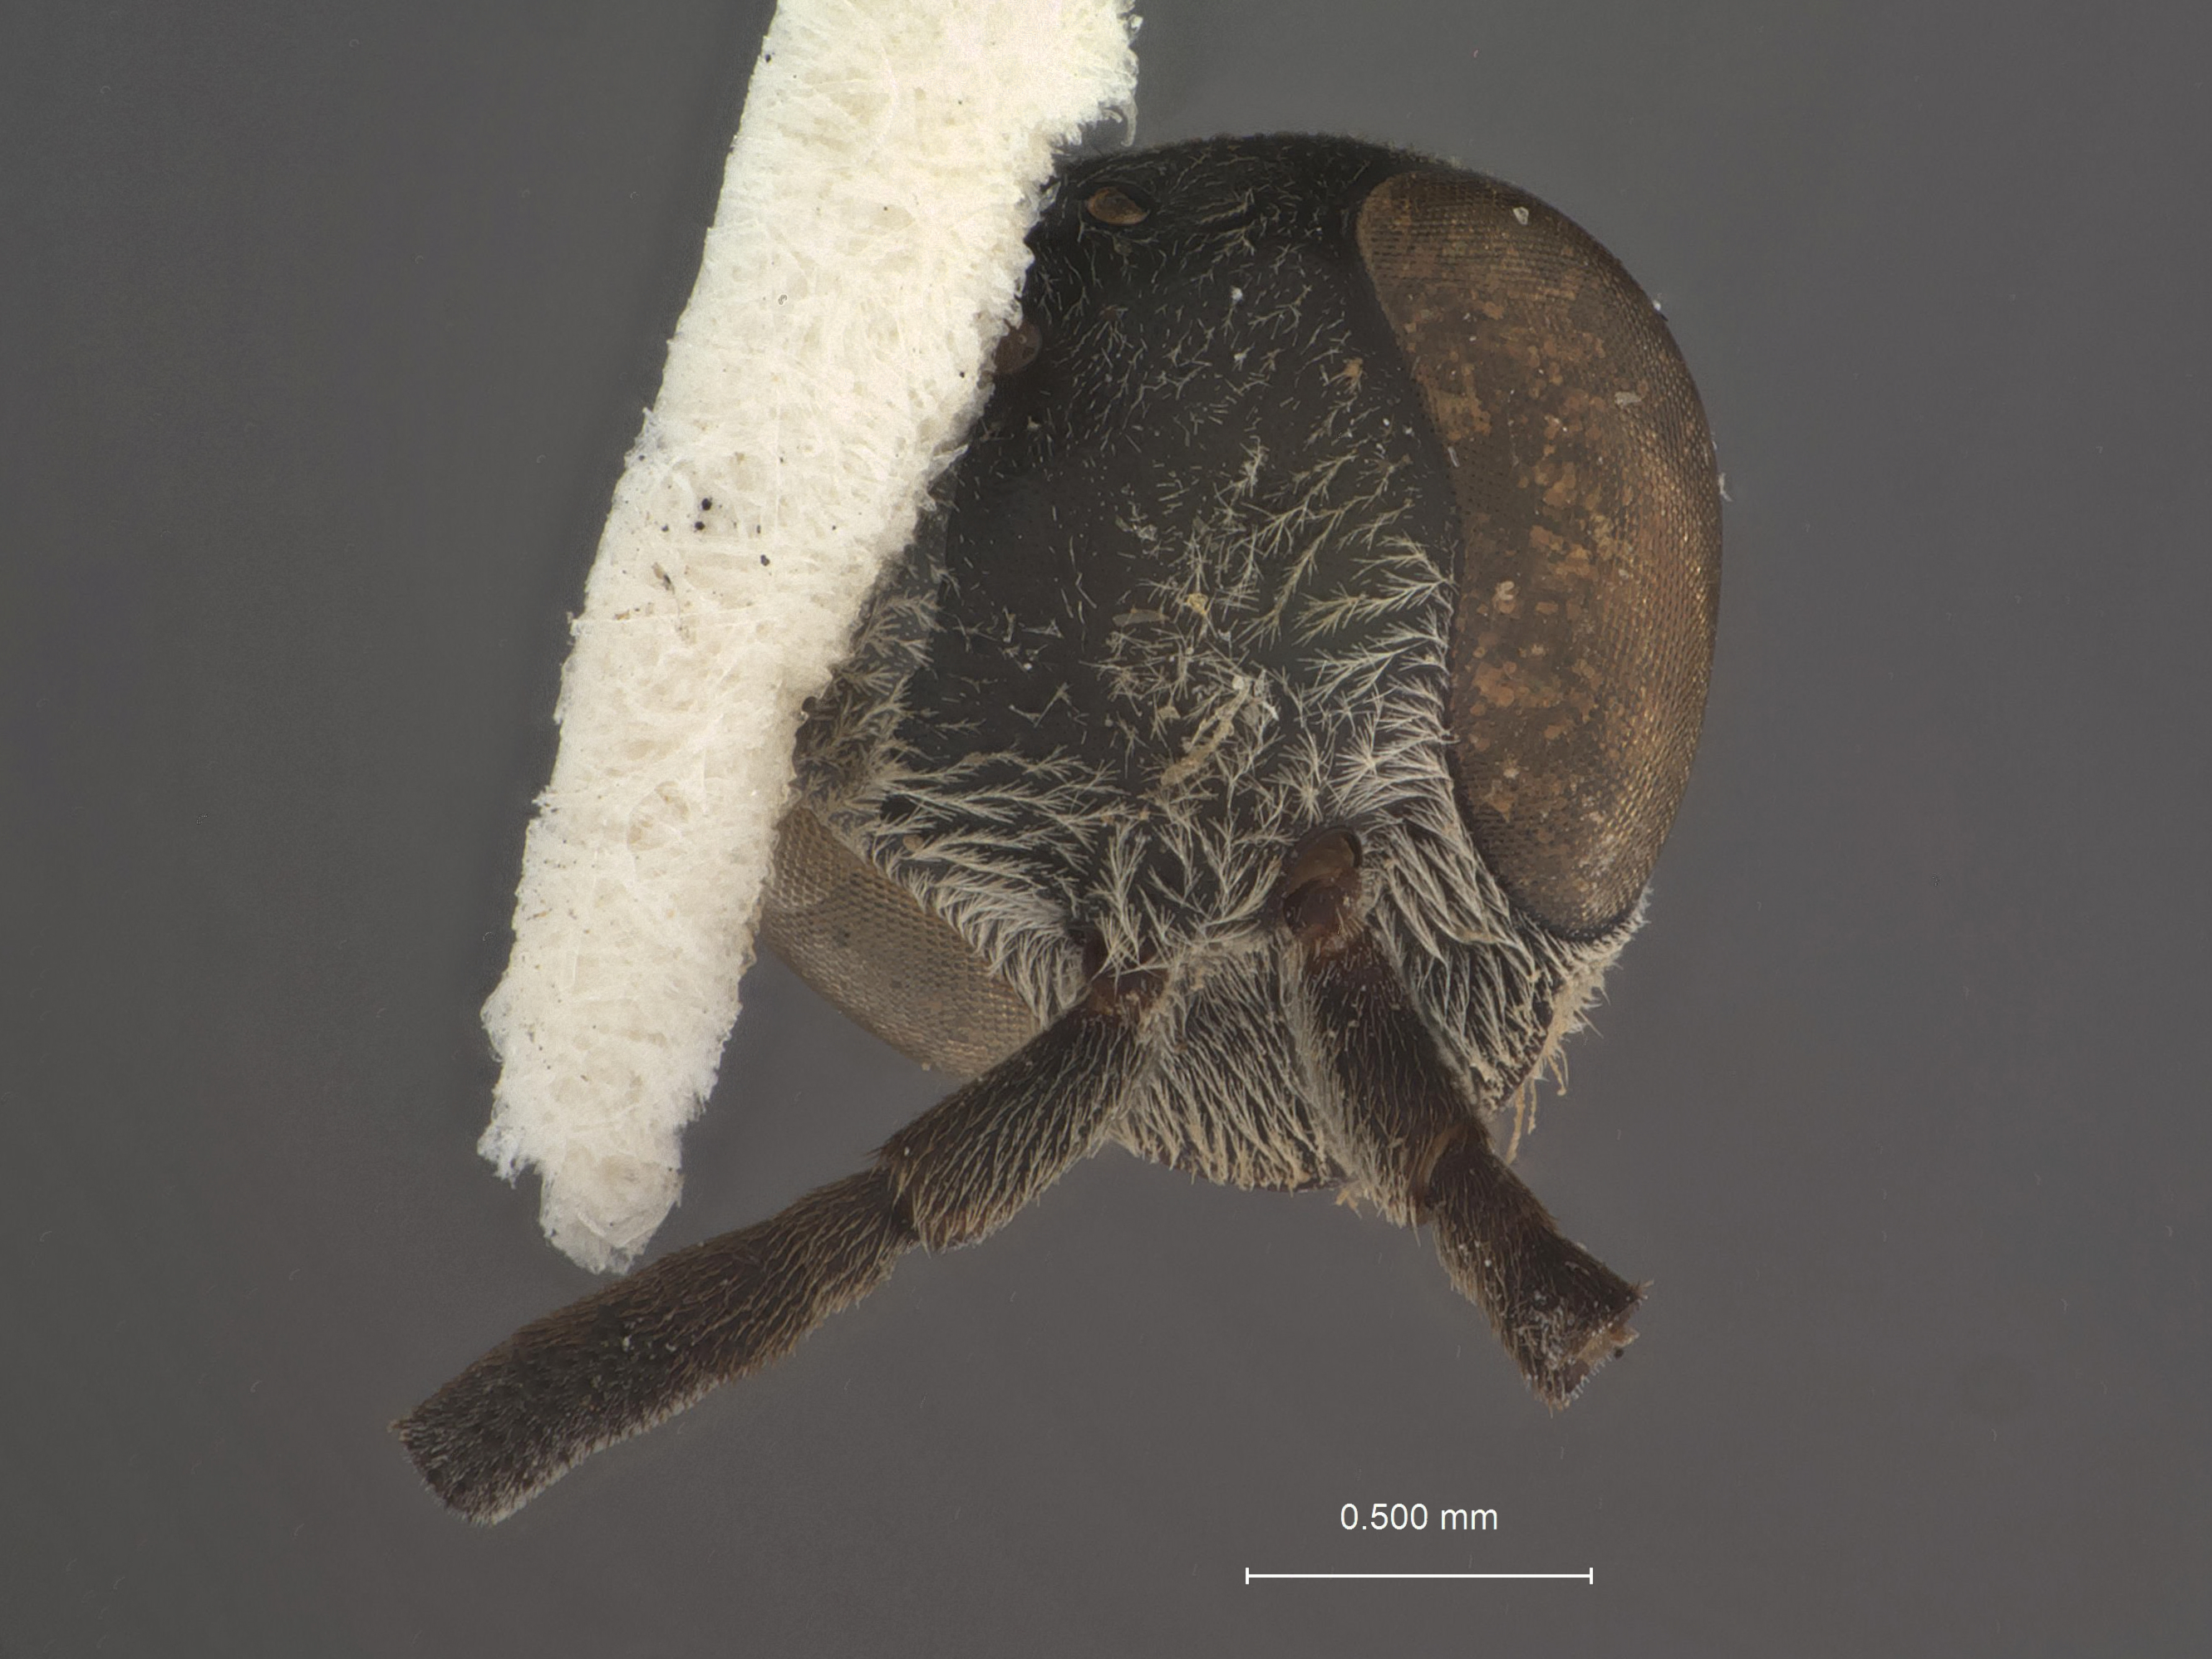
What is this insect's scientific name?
Aporus zapotecus
